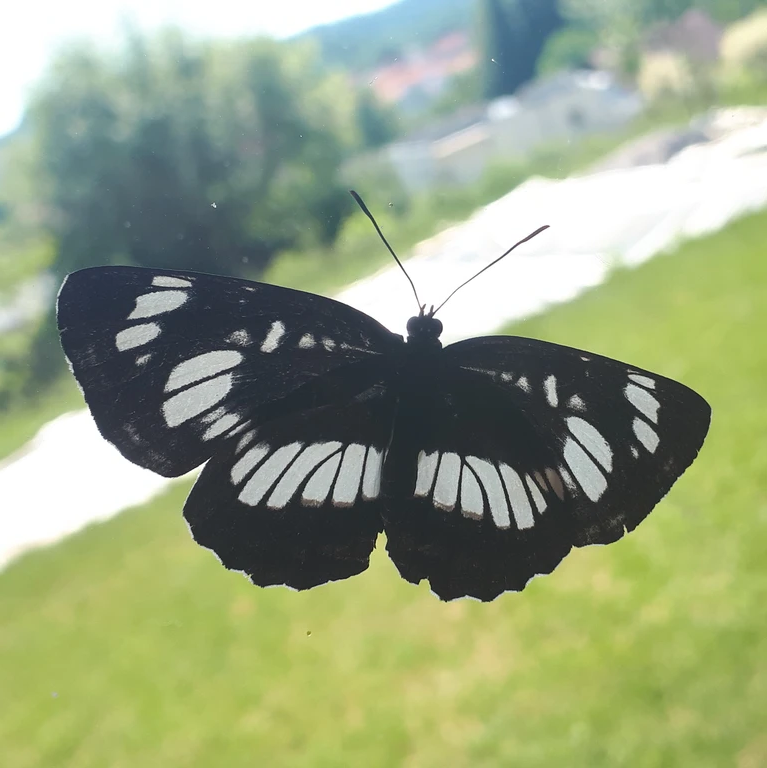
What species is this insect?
Neptis rivularis
